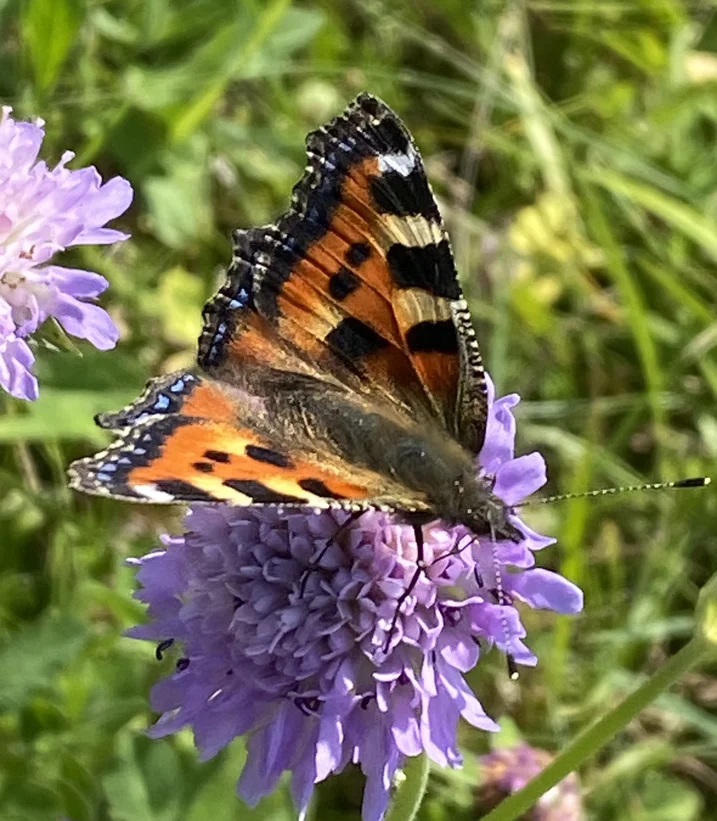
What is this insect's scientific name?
Aglais urticae
